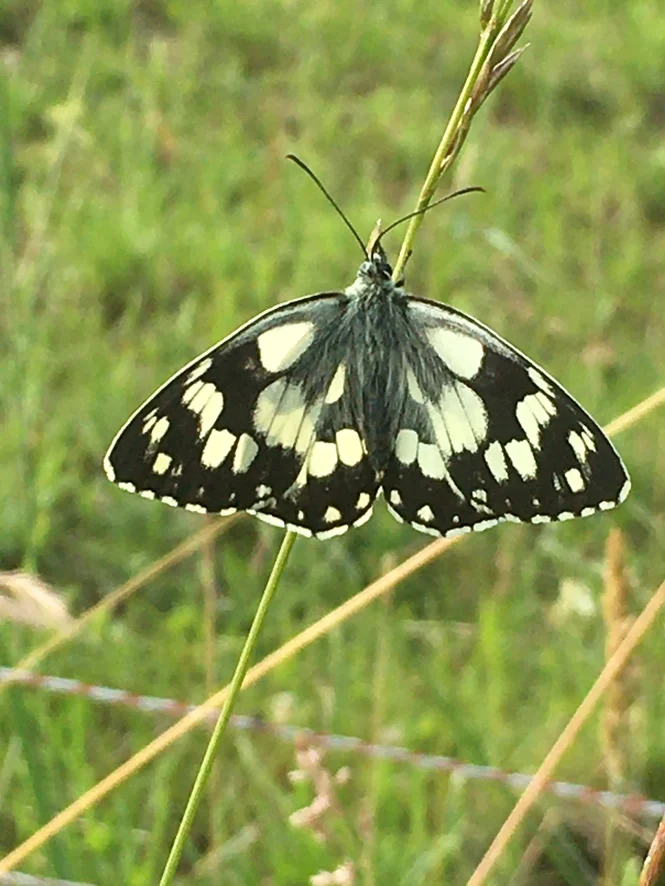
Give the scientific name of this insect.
Melanargia galathea
